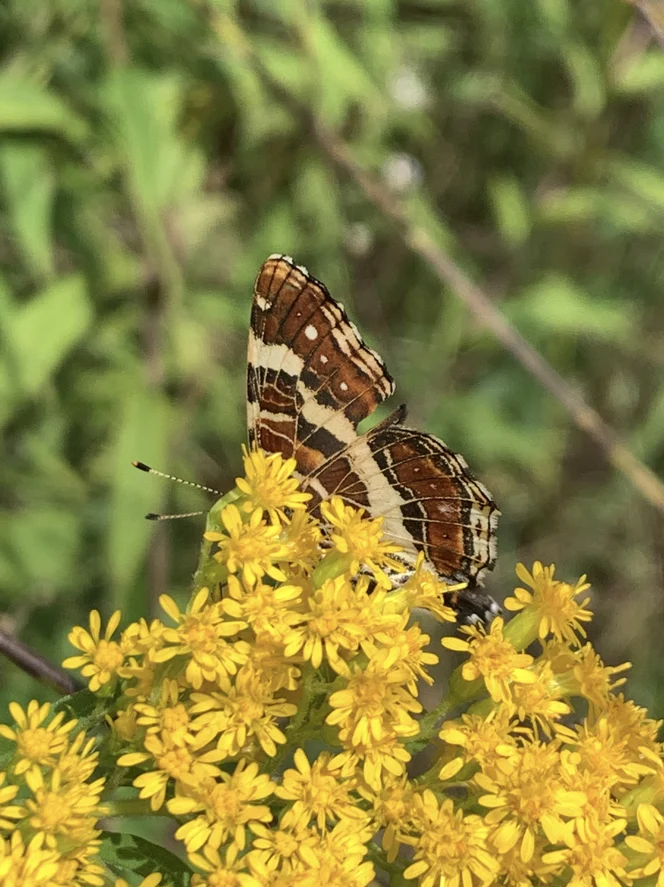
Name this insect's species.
Araschnia levana
